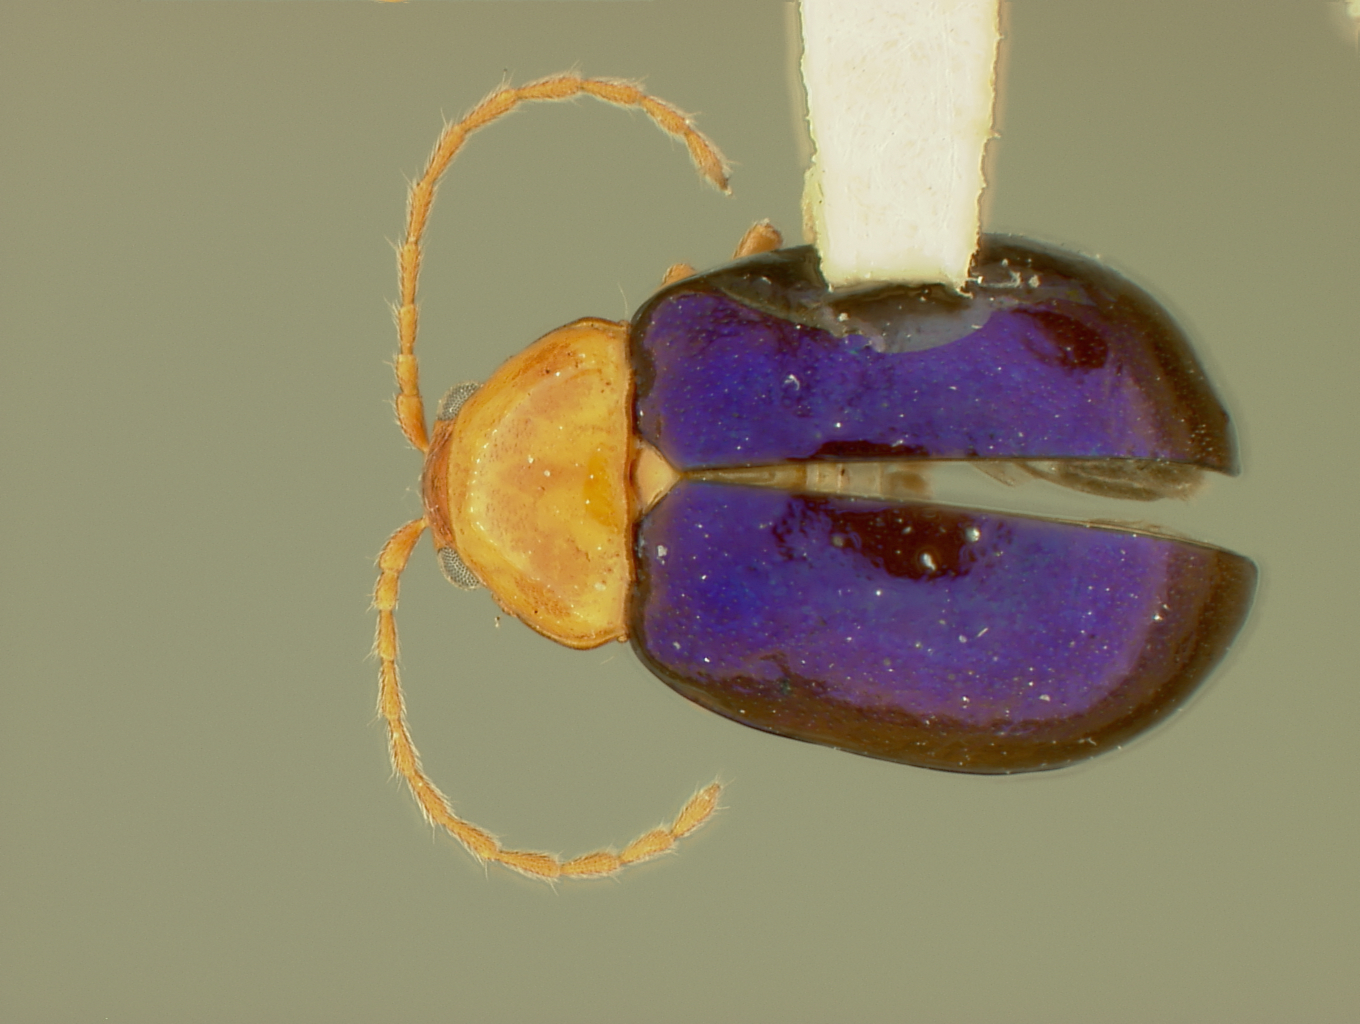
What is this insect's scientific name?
Homoschema manni
